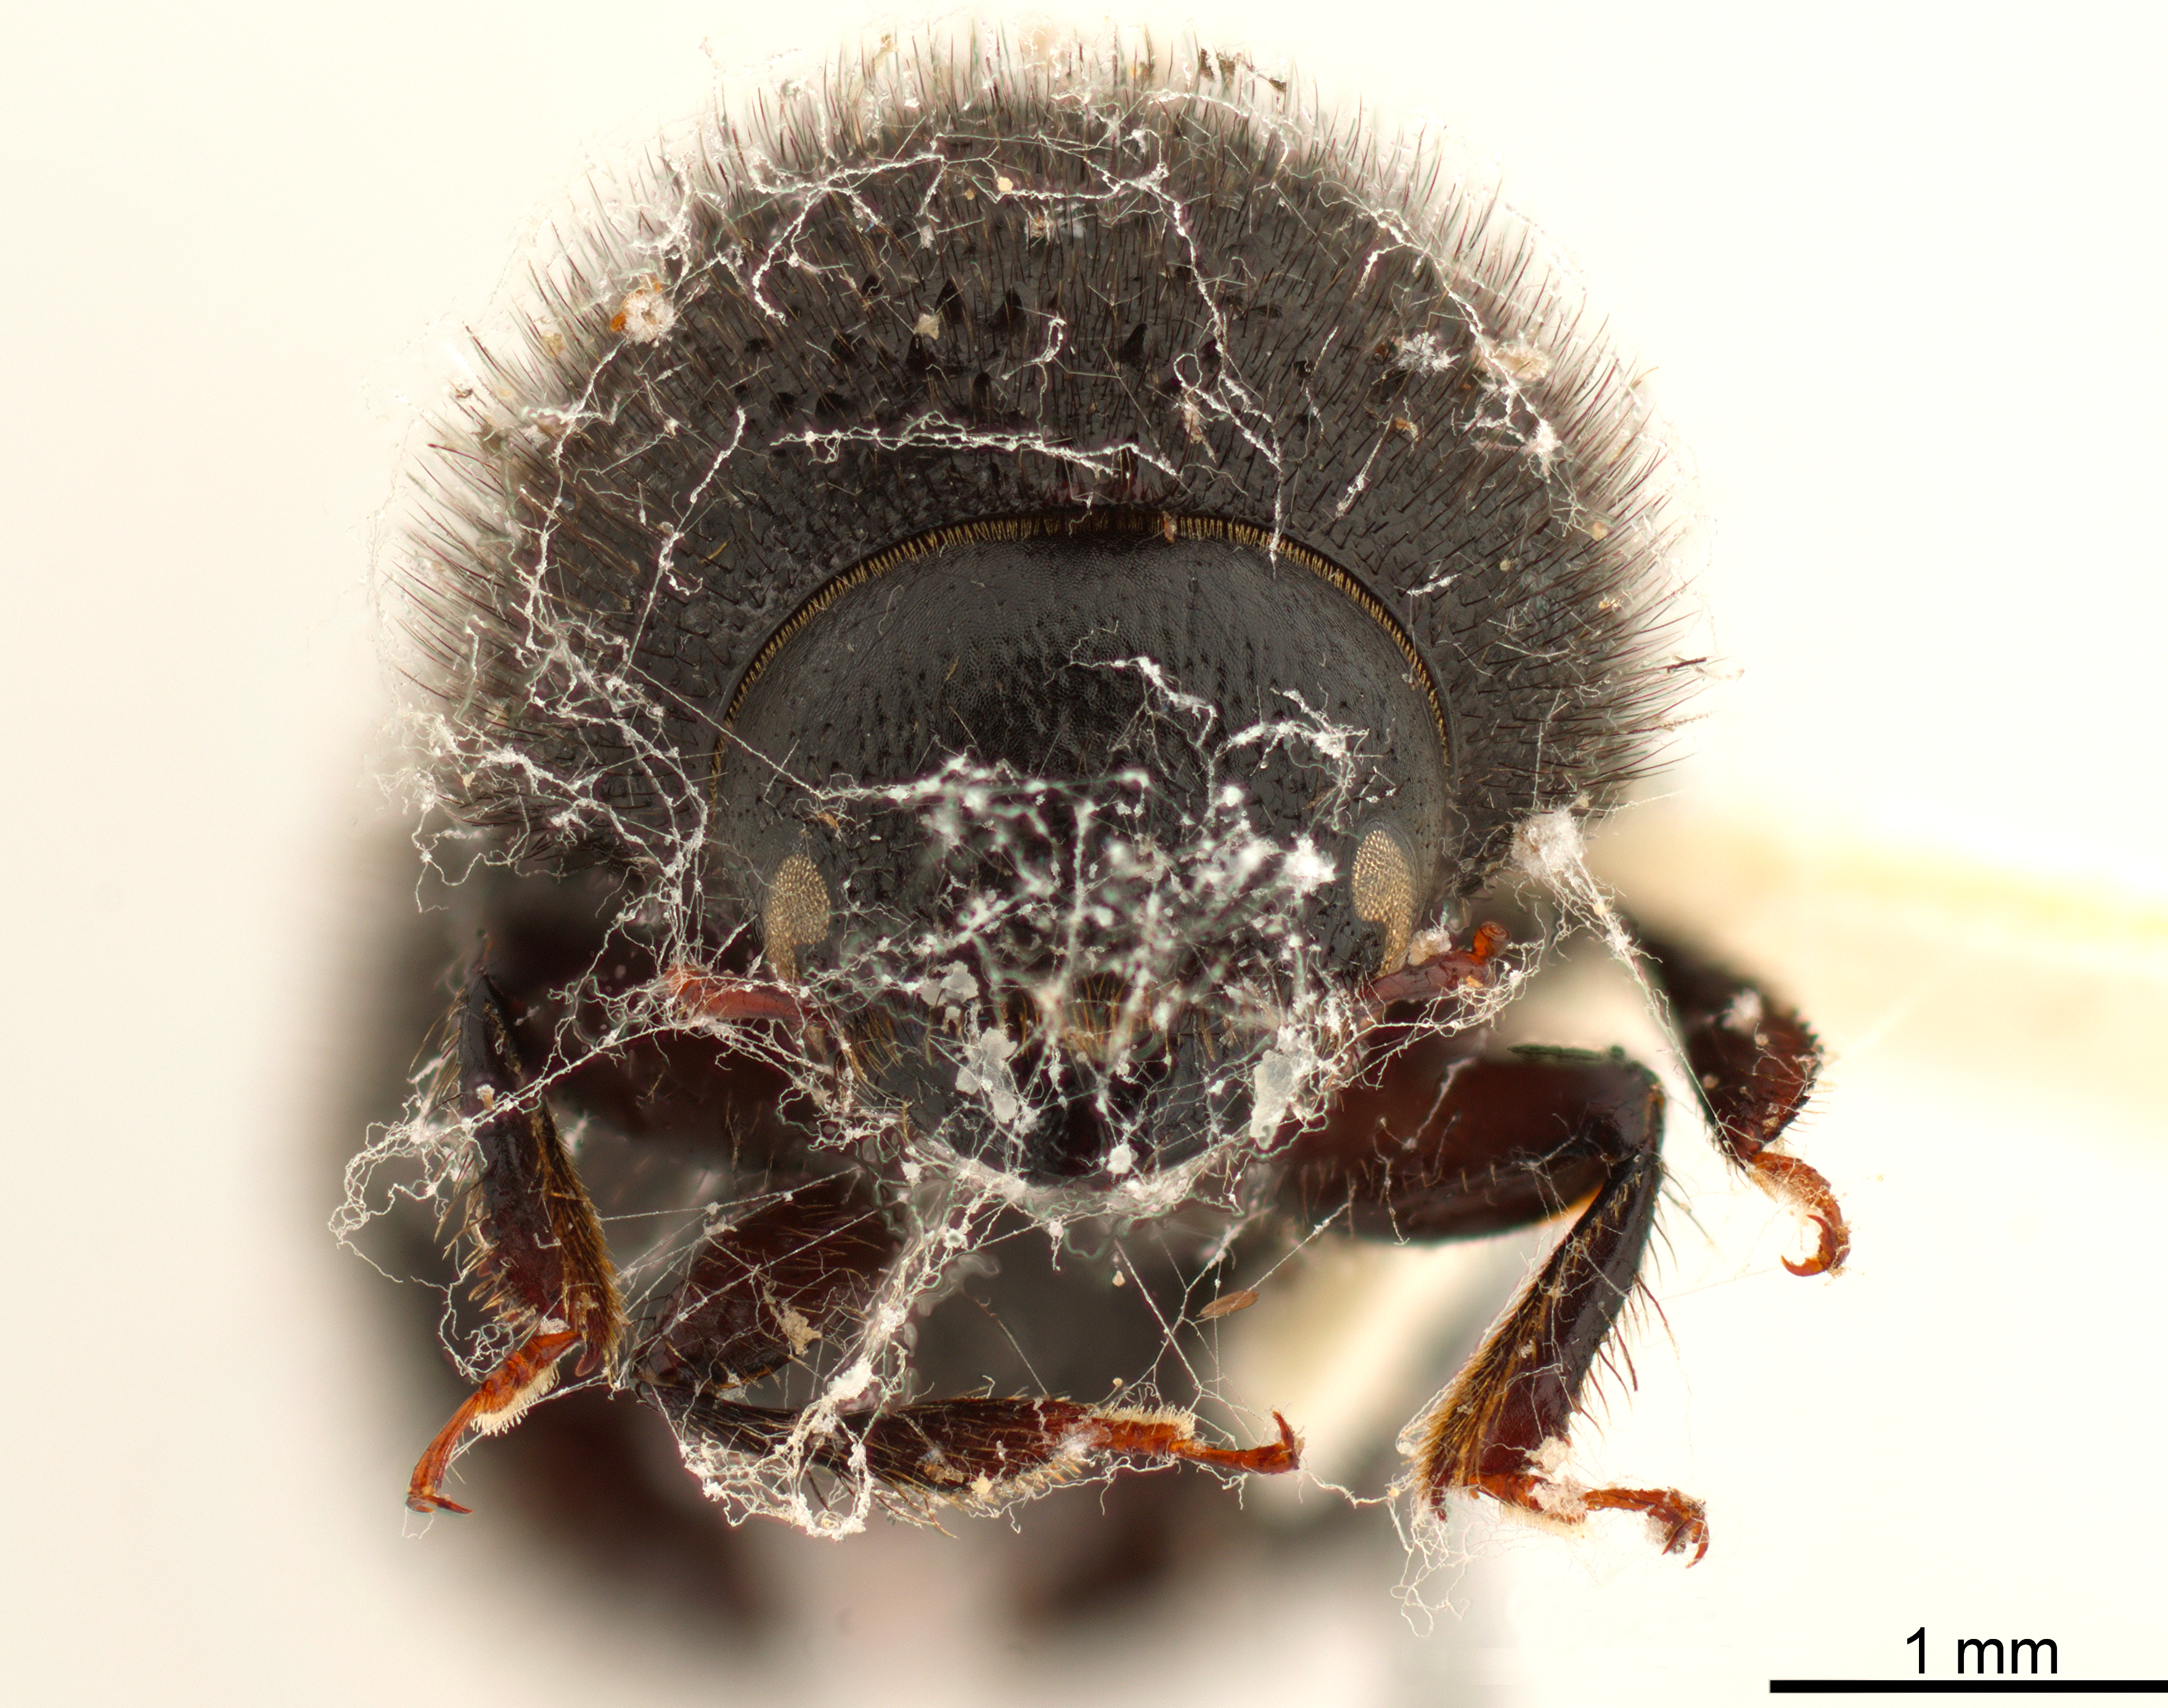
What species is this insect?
Hadrodemius globus
